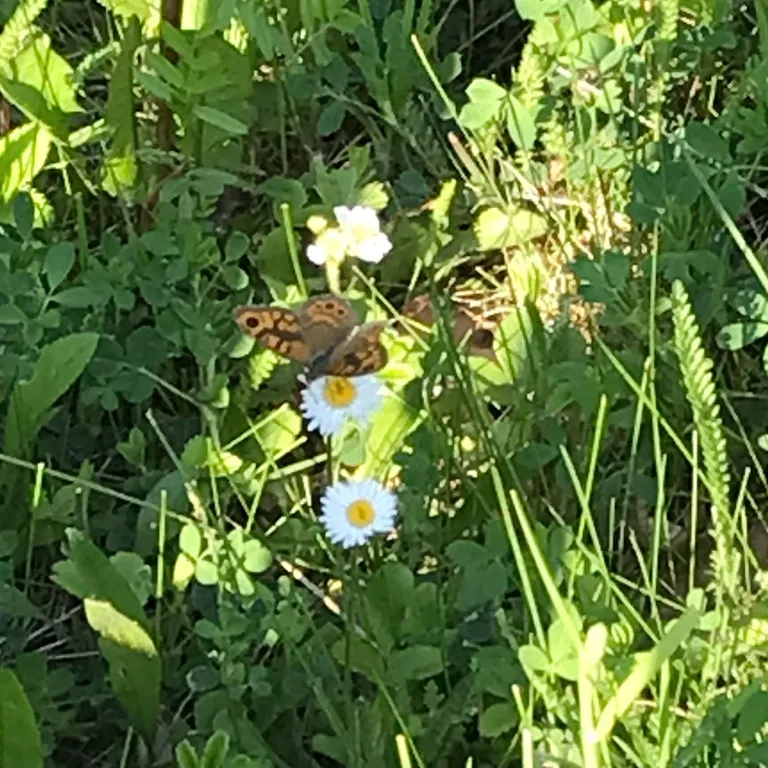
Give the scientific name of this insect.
Lasiommata megera (also Pararge megera)
